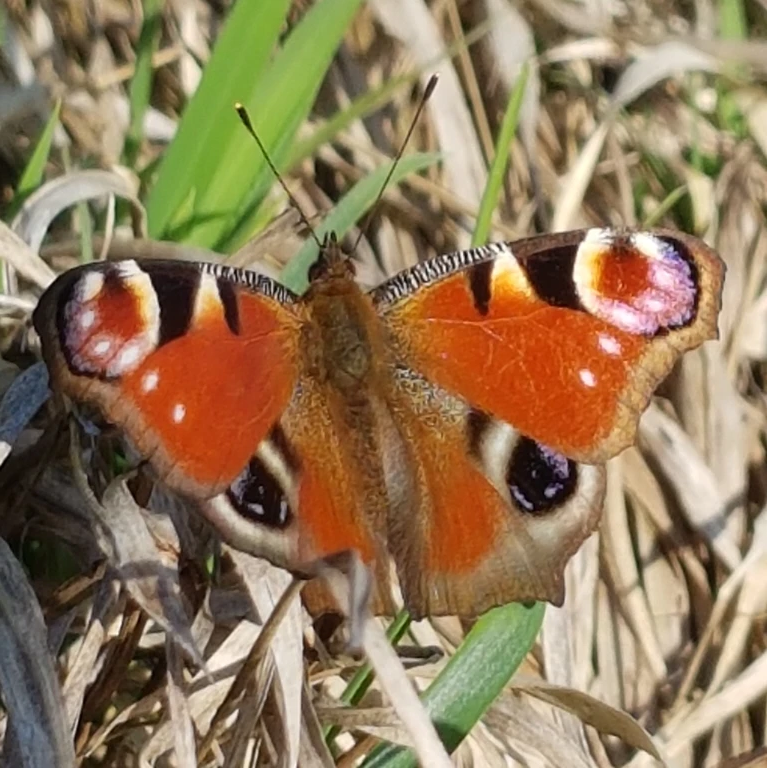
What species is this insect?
Aglais io
